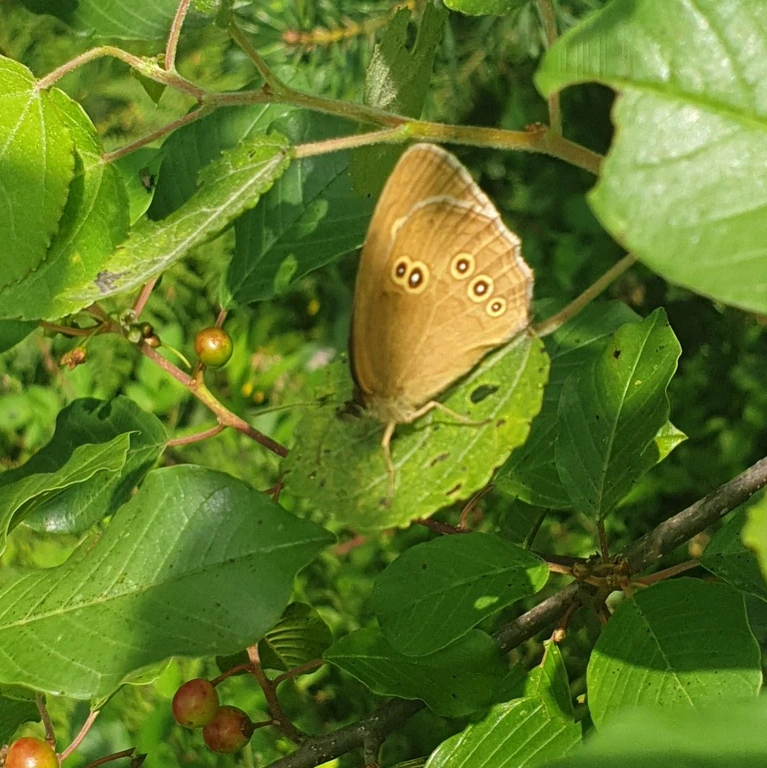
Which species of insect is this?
Aphantopus hyperantus
